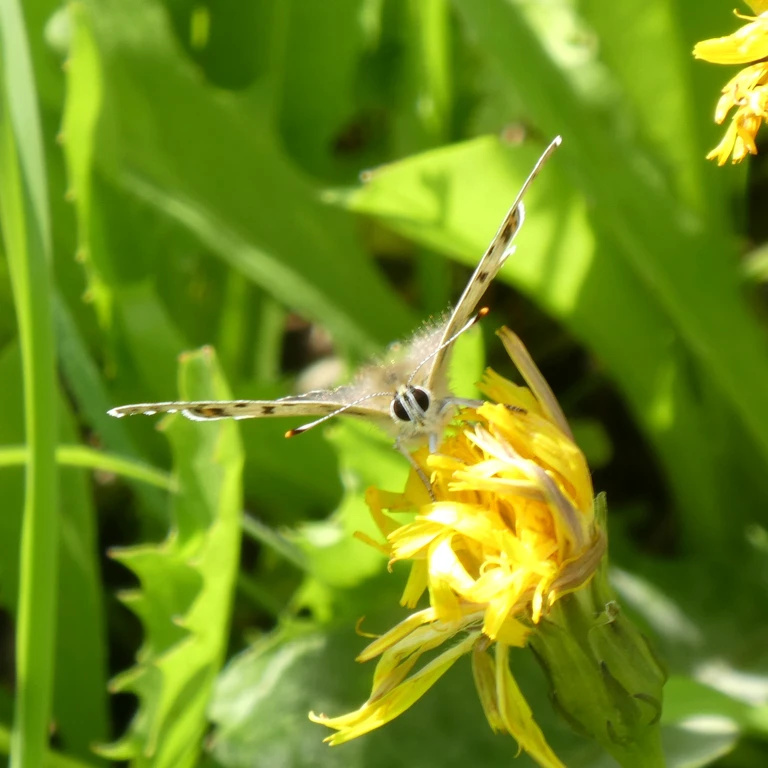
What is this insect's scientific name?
Lycaena tityrus (also Loweia tityrus)
